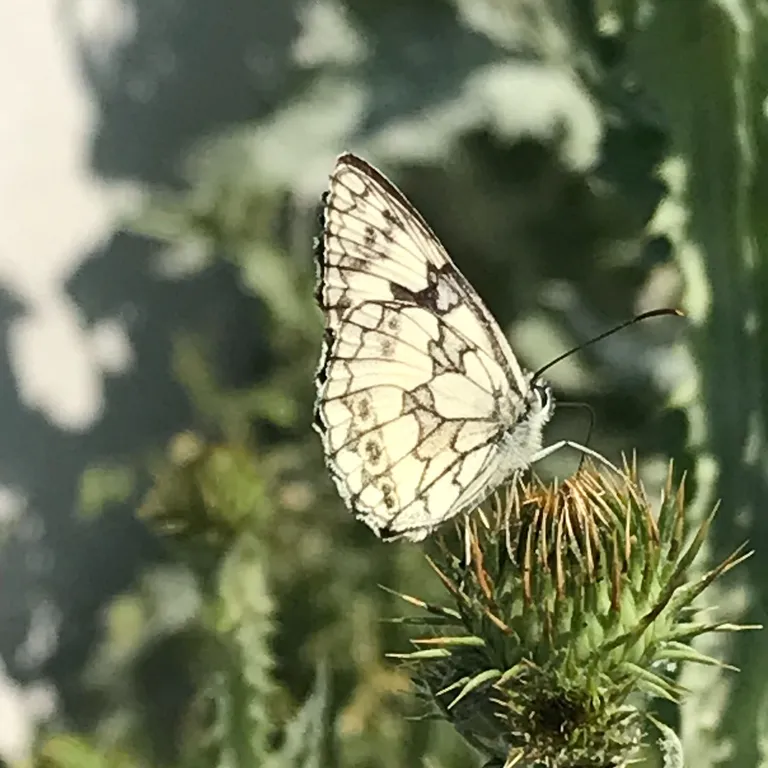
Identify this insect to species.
Melanargia galathea
